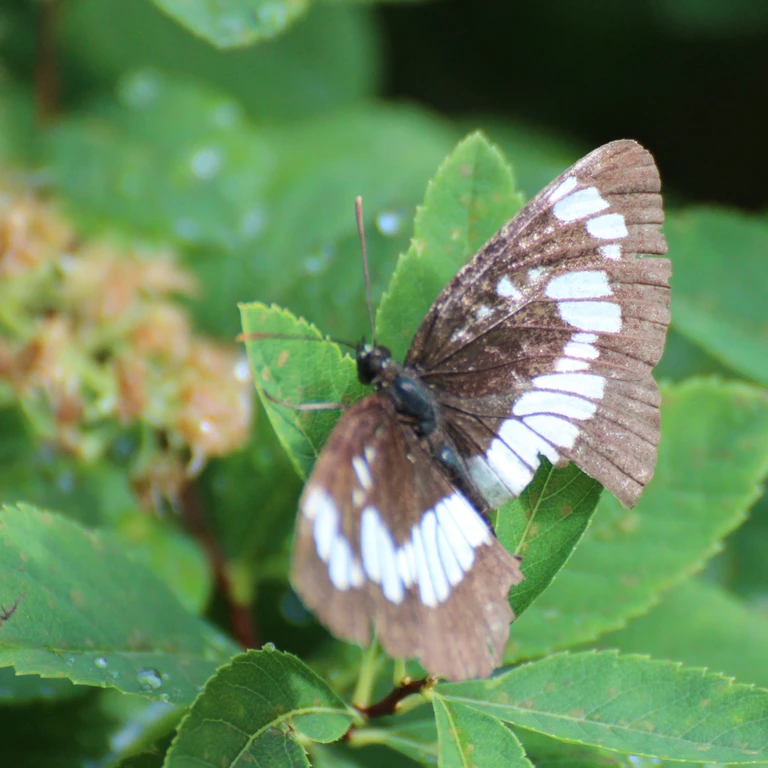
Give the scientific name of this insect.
Neptis rivularis
